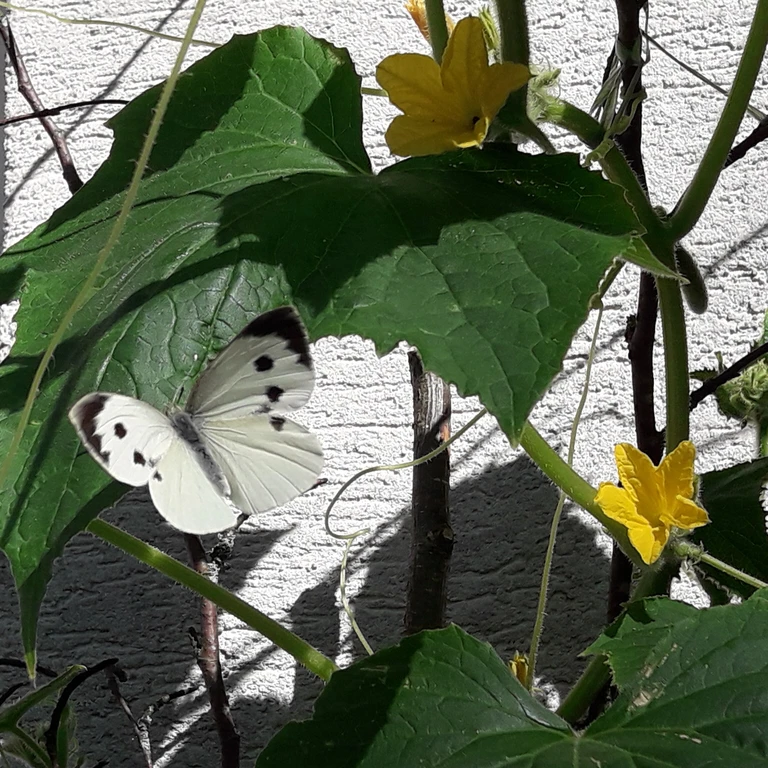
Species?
Pieris brassicae
